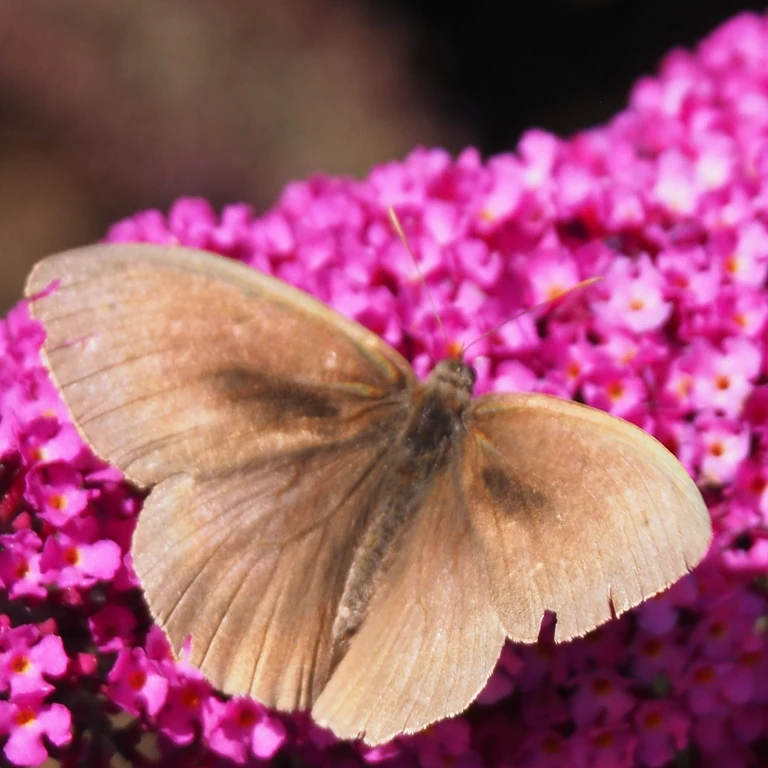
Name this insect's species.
Maniola jurtina
